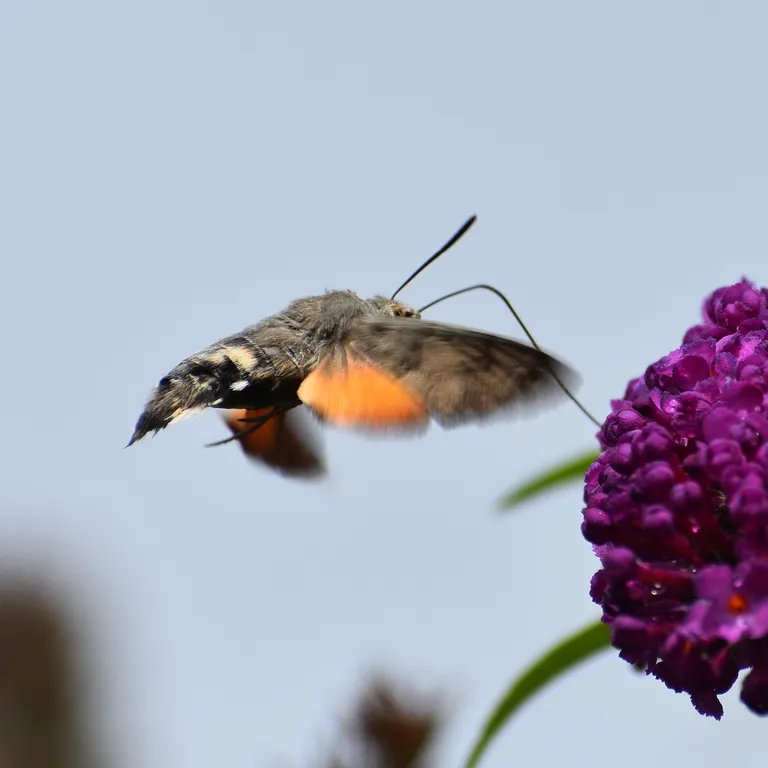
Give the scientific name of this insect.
Macroglossum stellatarum
